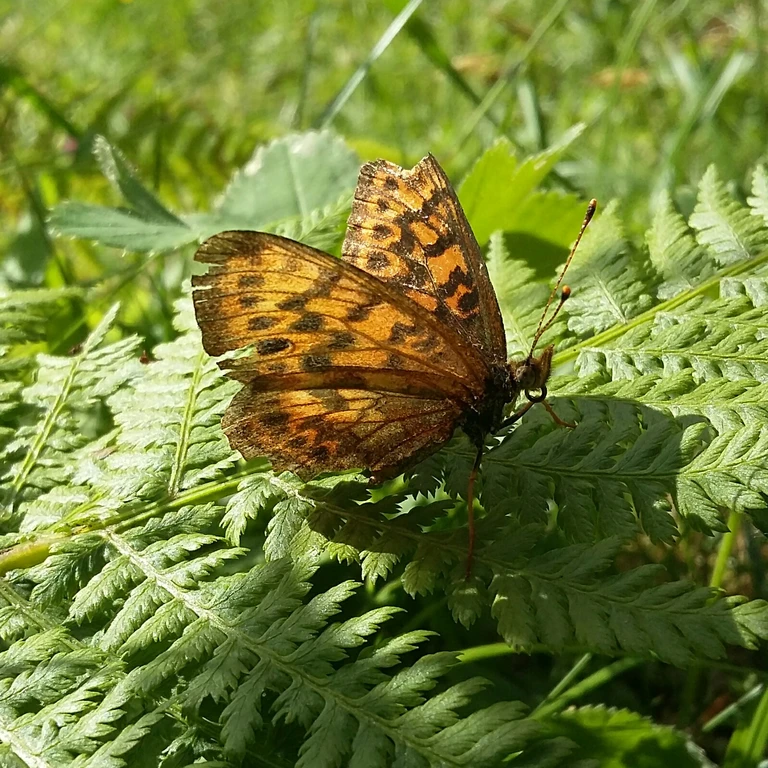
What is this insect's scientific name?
Boloria thore
